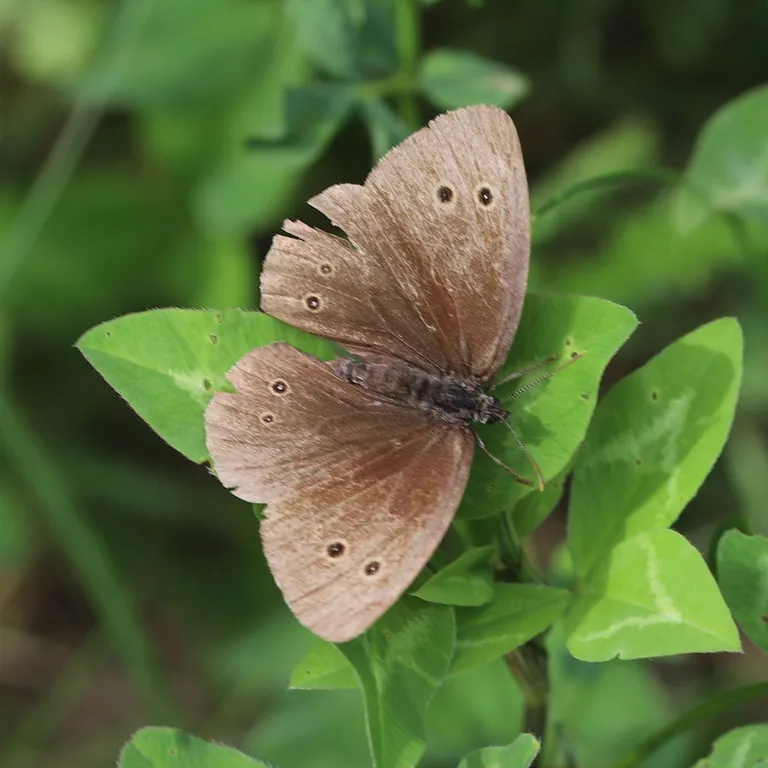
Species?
Aphantopus hyperantus
